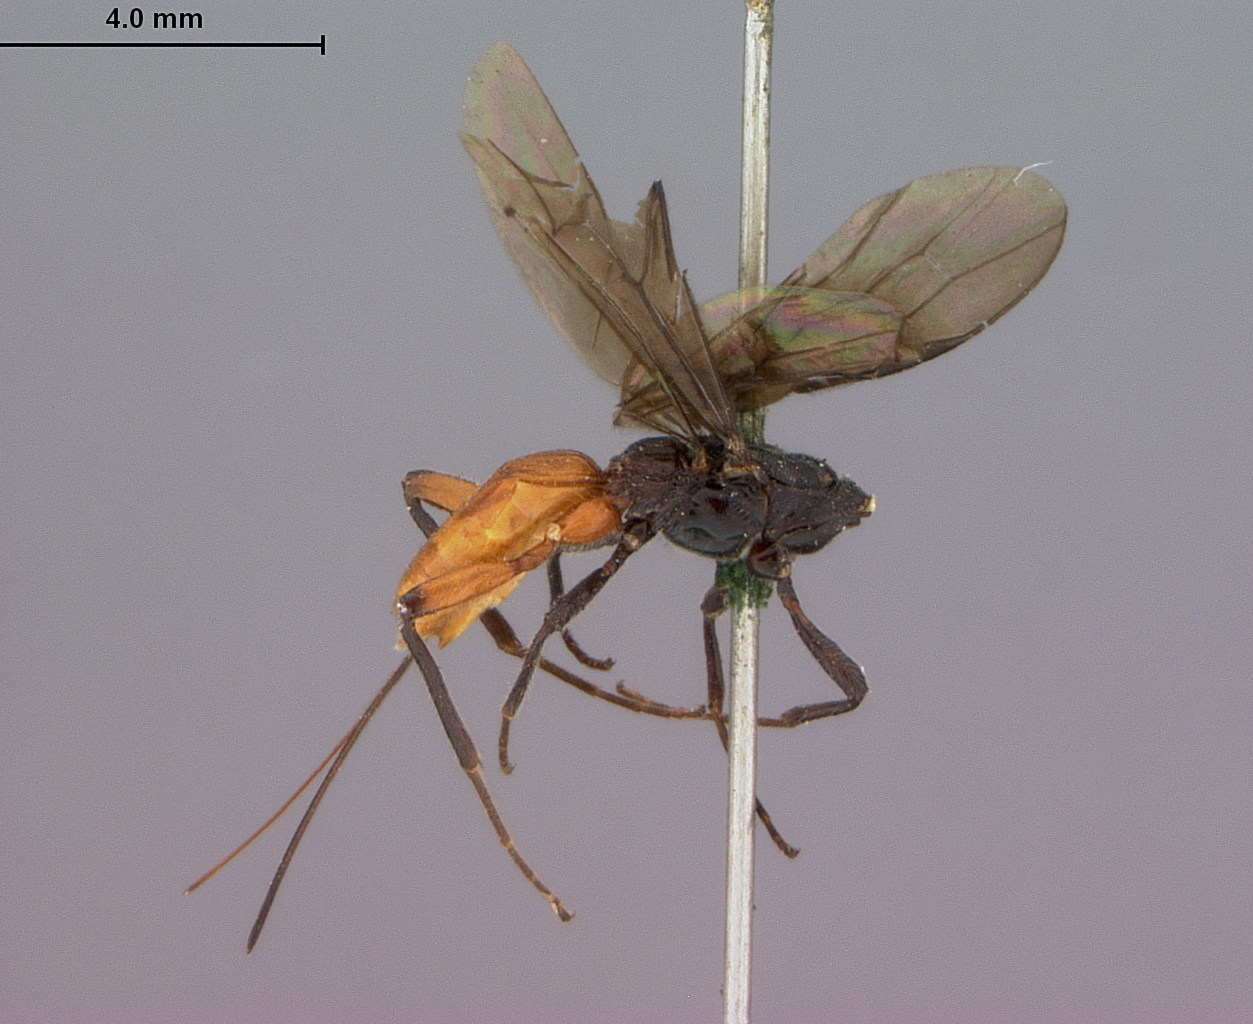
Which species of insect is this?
Bracon disjunctus
